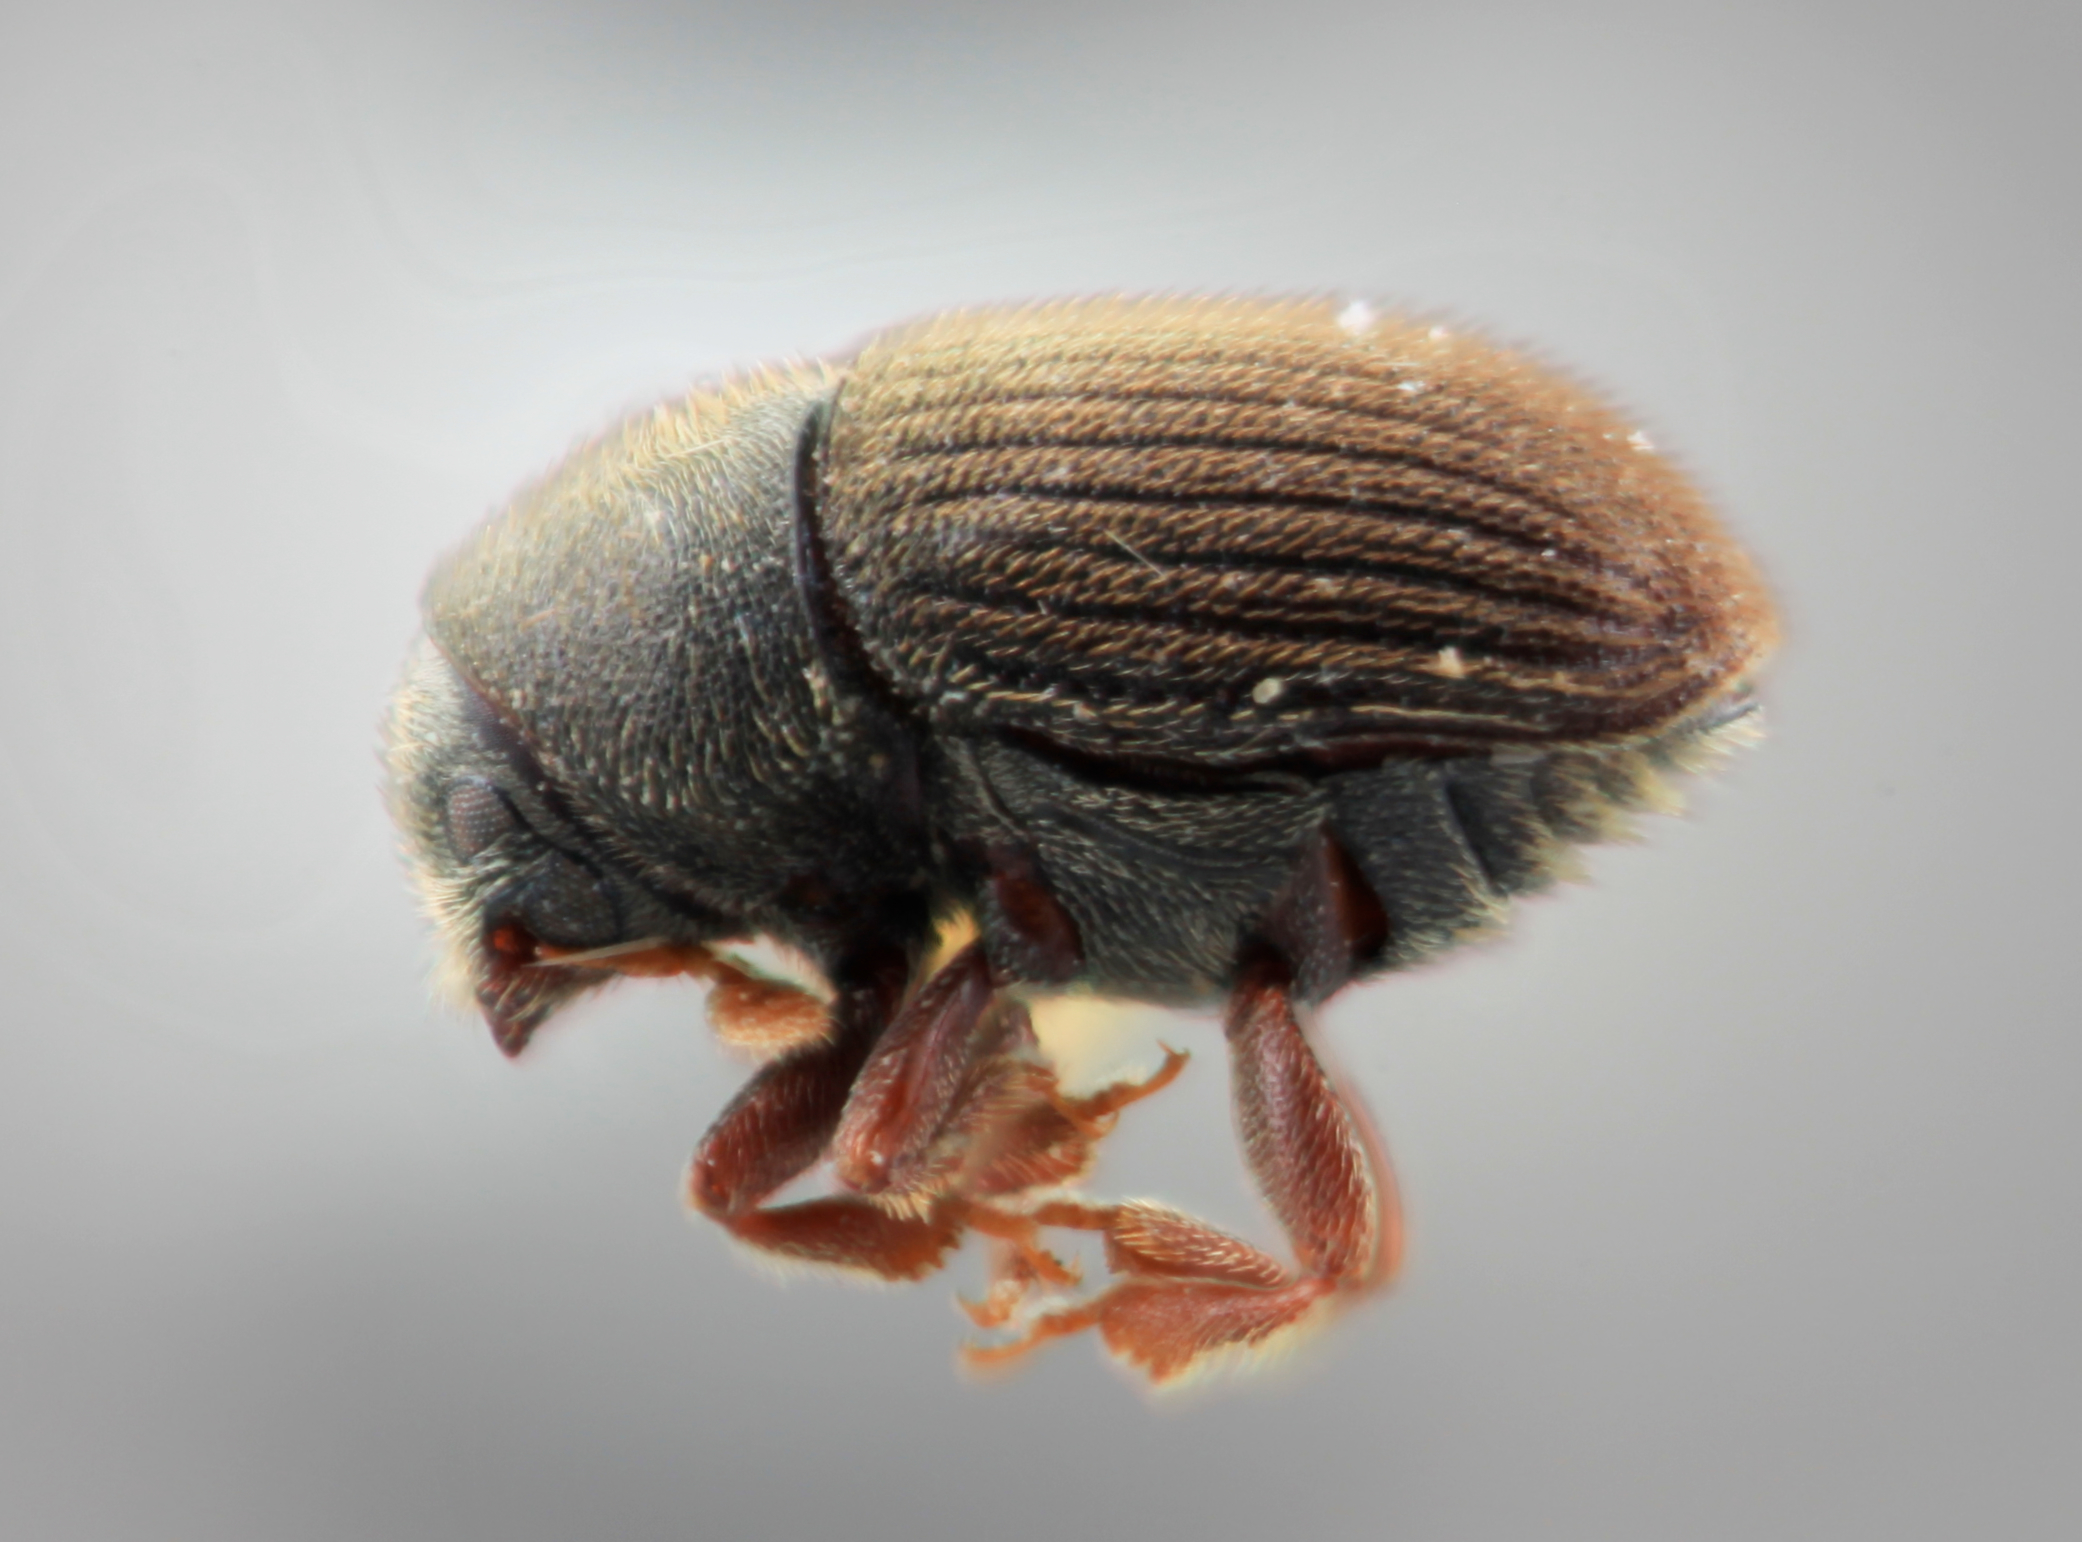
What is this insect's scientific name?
Phrixosoma minor
